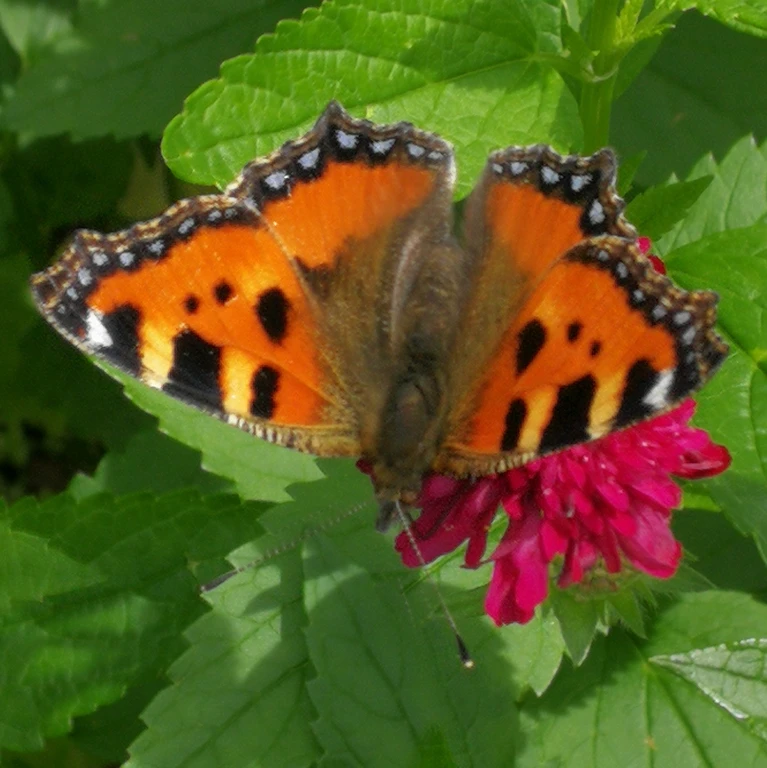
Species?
Aglais urticae
